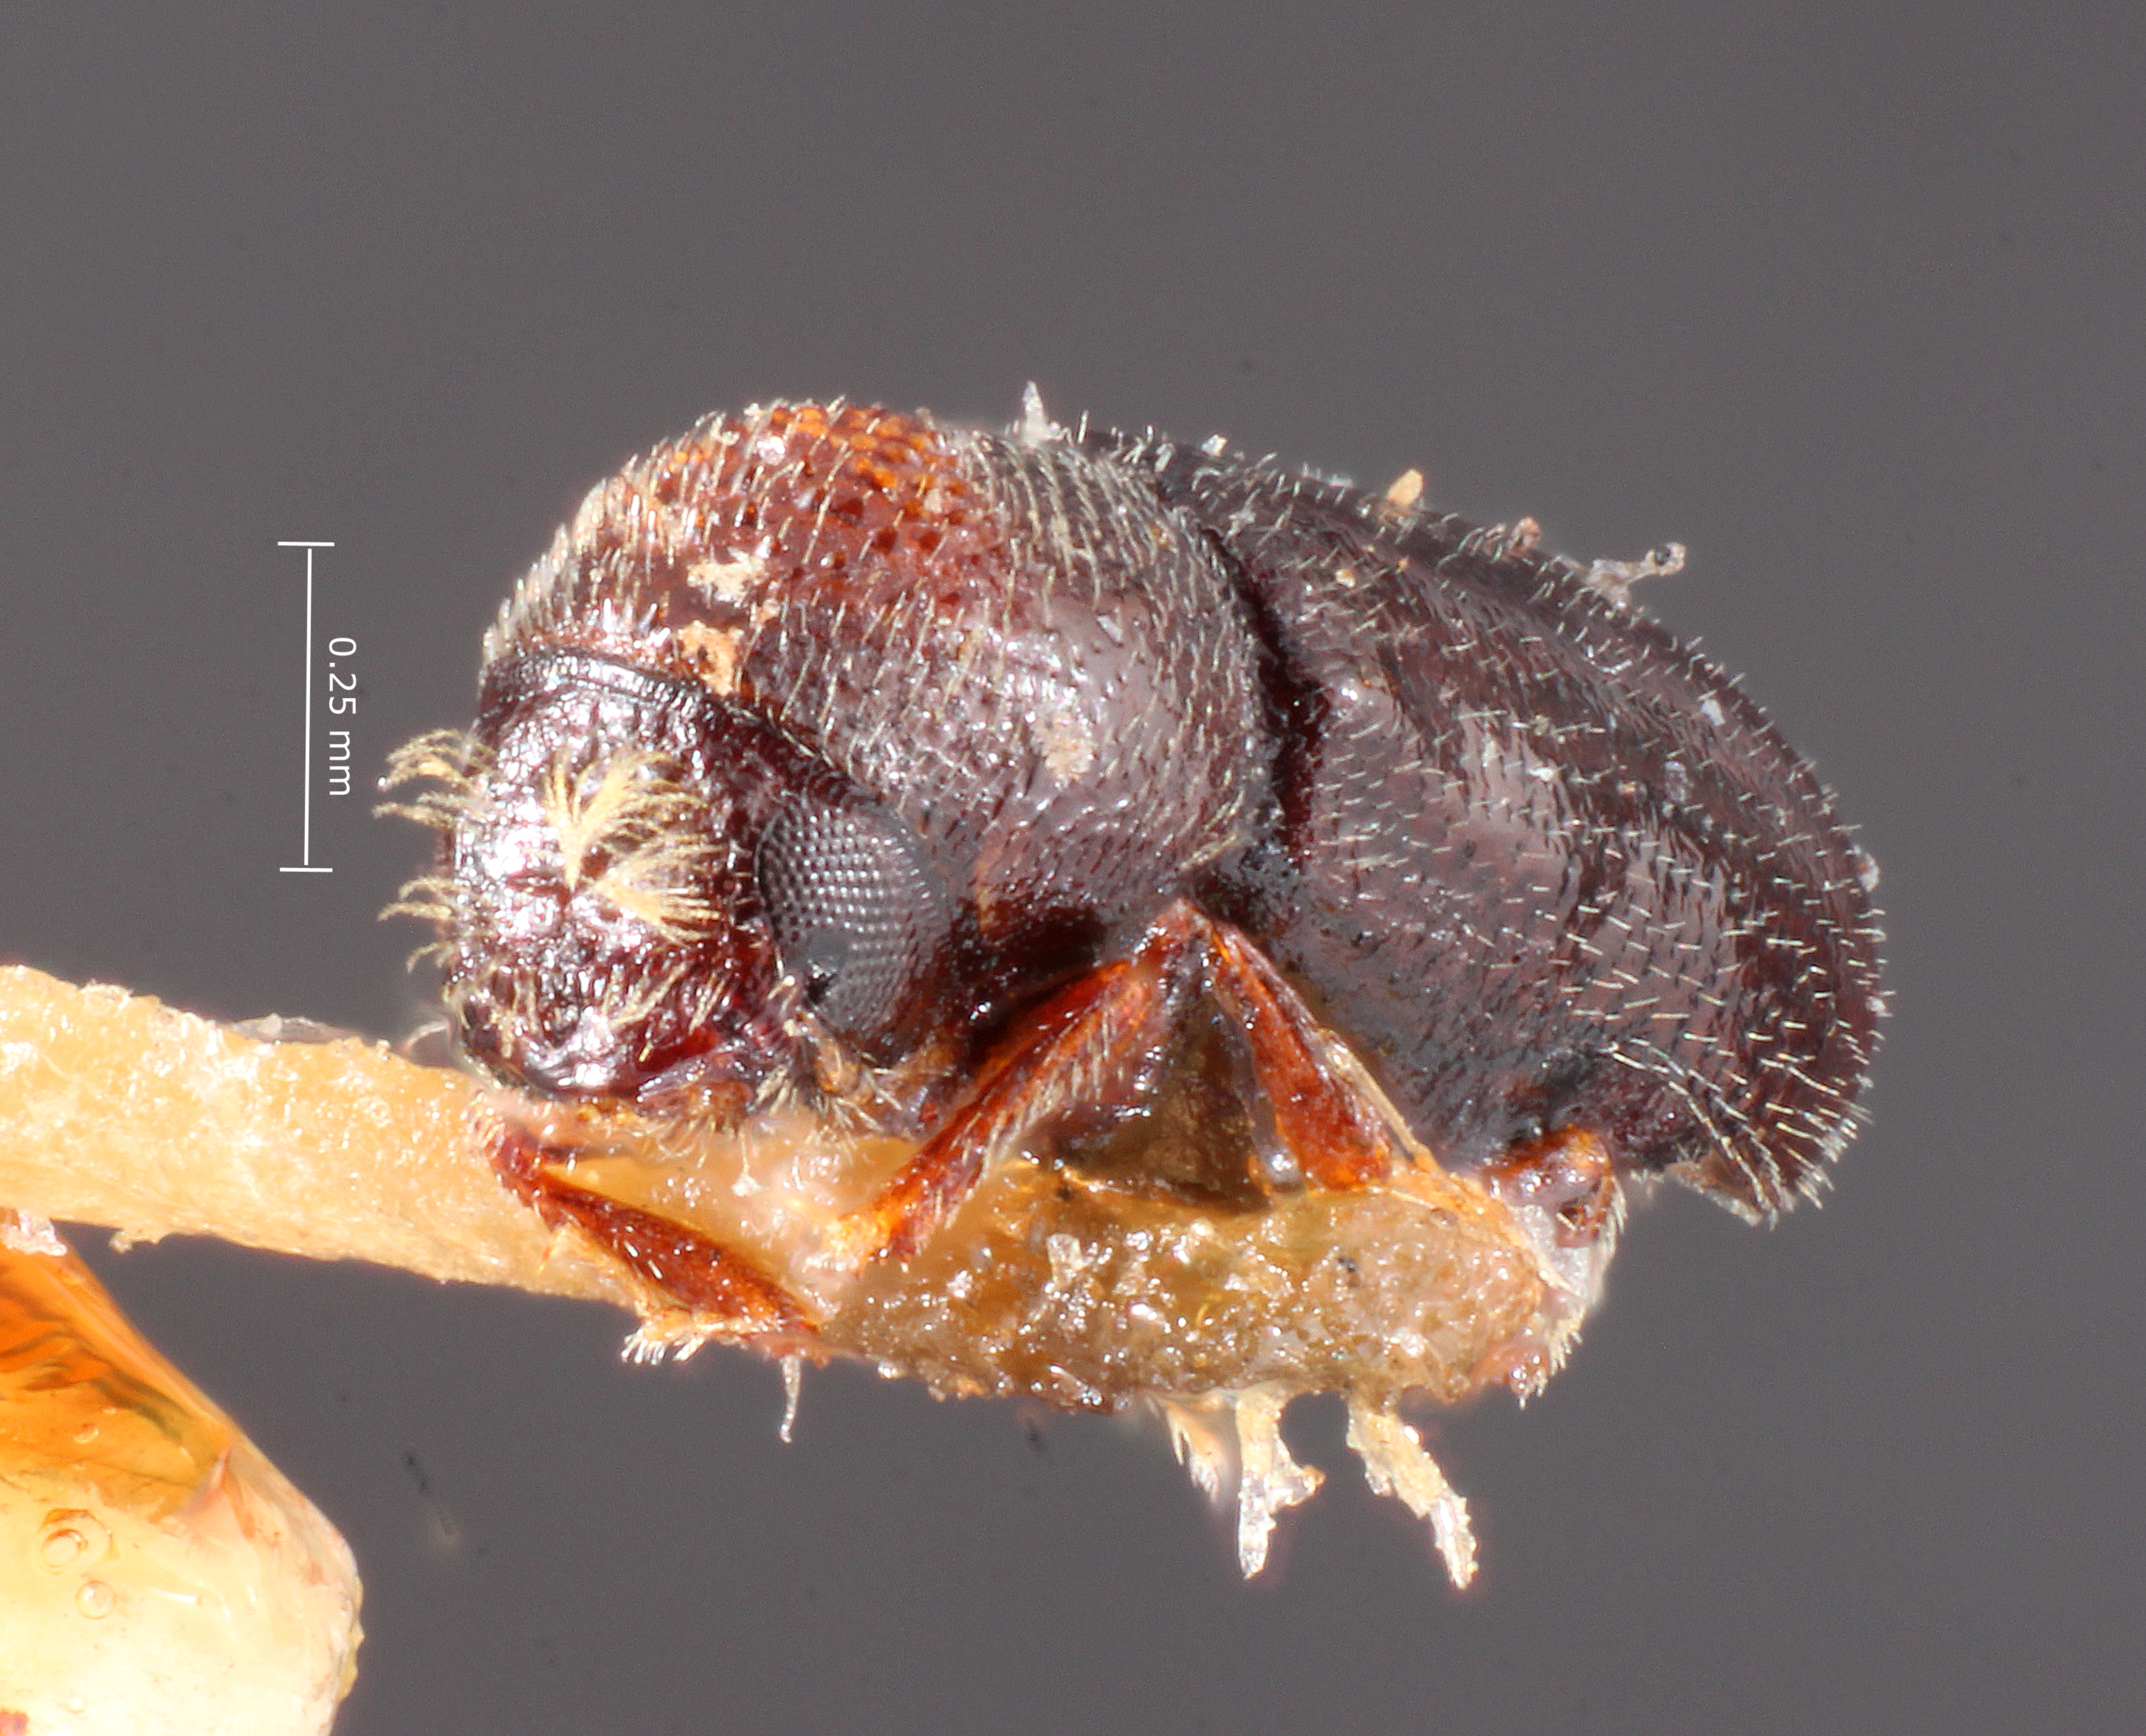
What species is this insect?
Pityophthorus demissus
